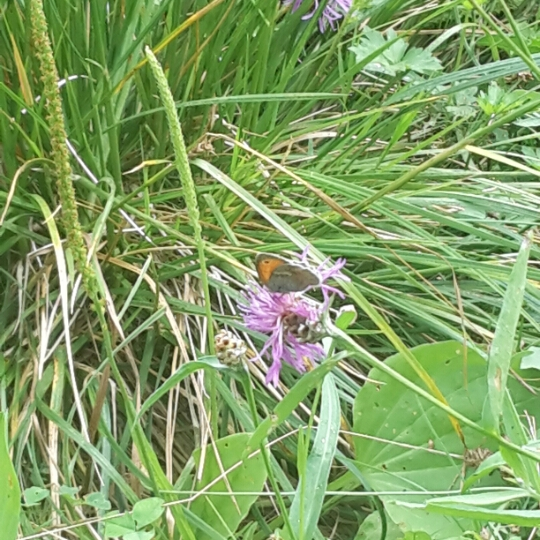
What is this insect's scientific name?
Coenonympha pamphilus
